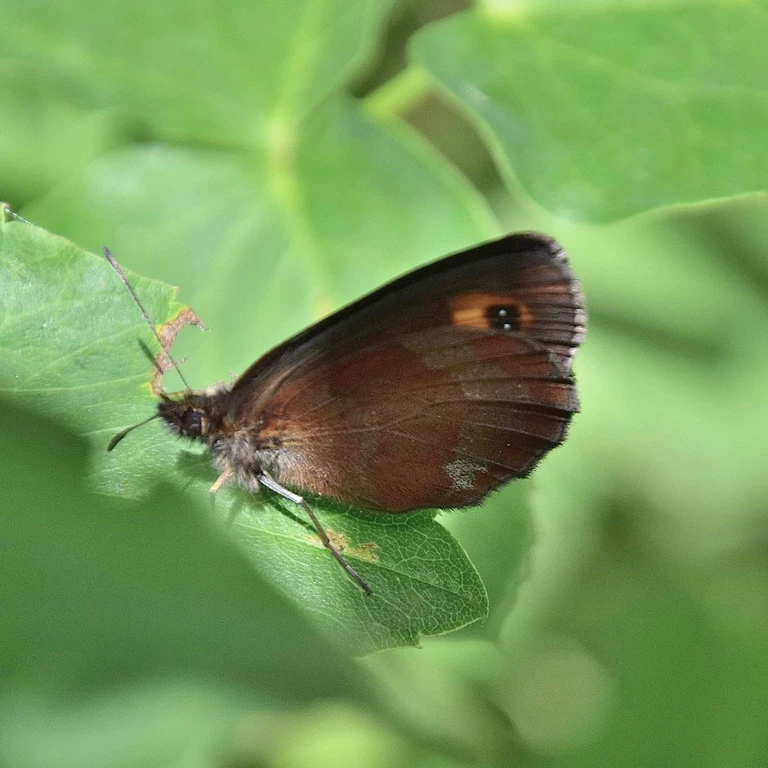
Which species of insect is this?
Erebia aethiops
